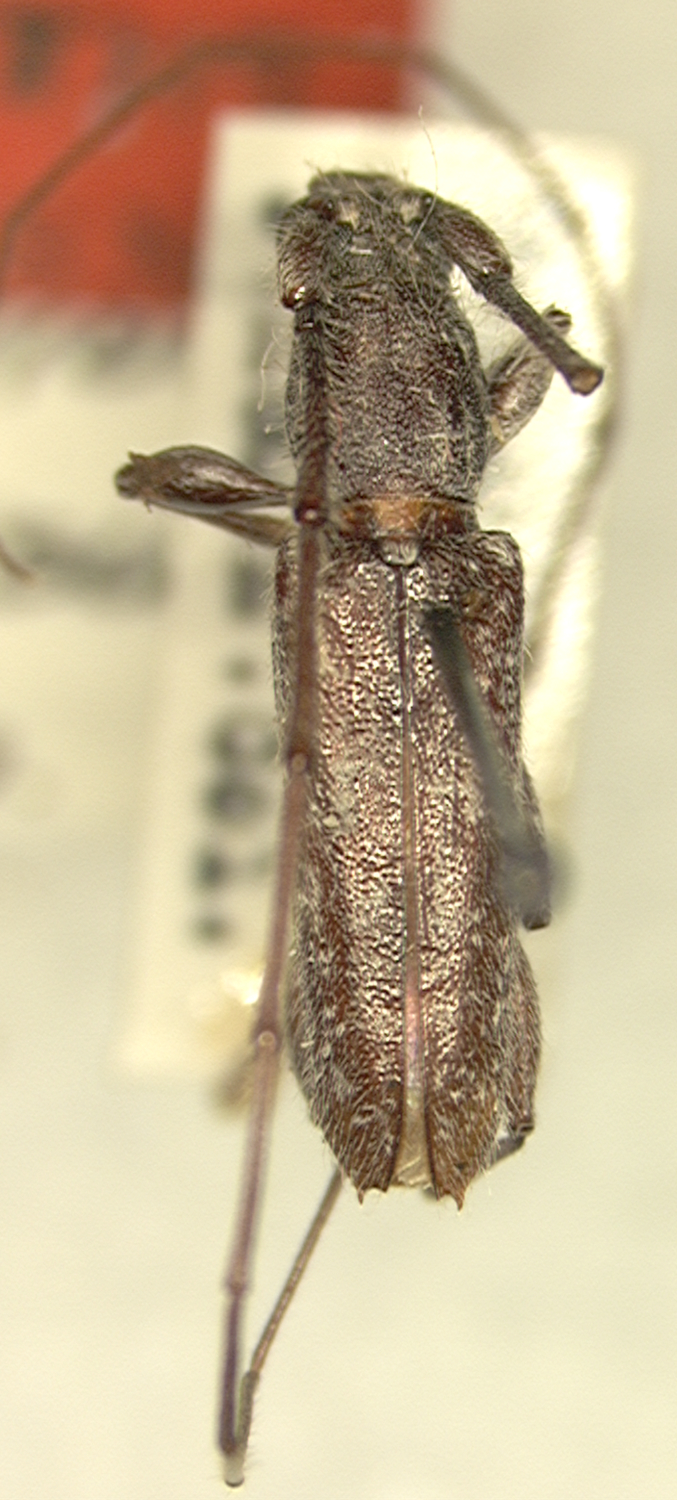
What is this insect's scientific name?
Elaphidion variolosum (also Trichophoroides variolosum)
